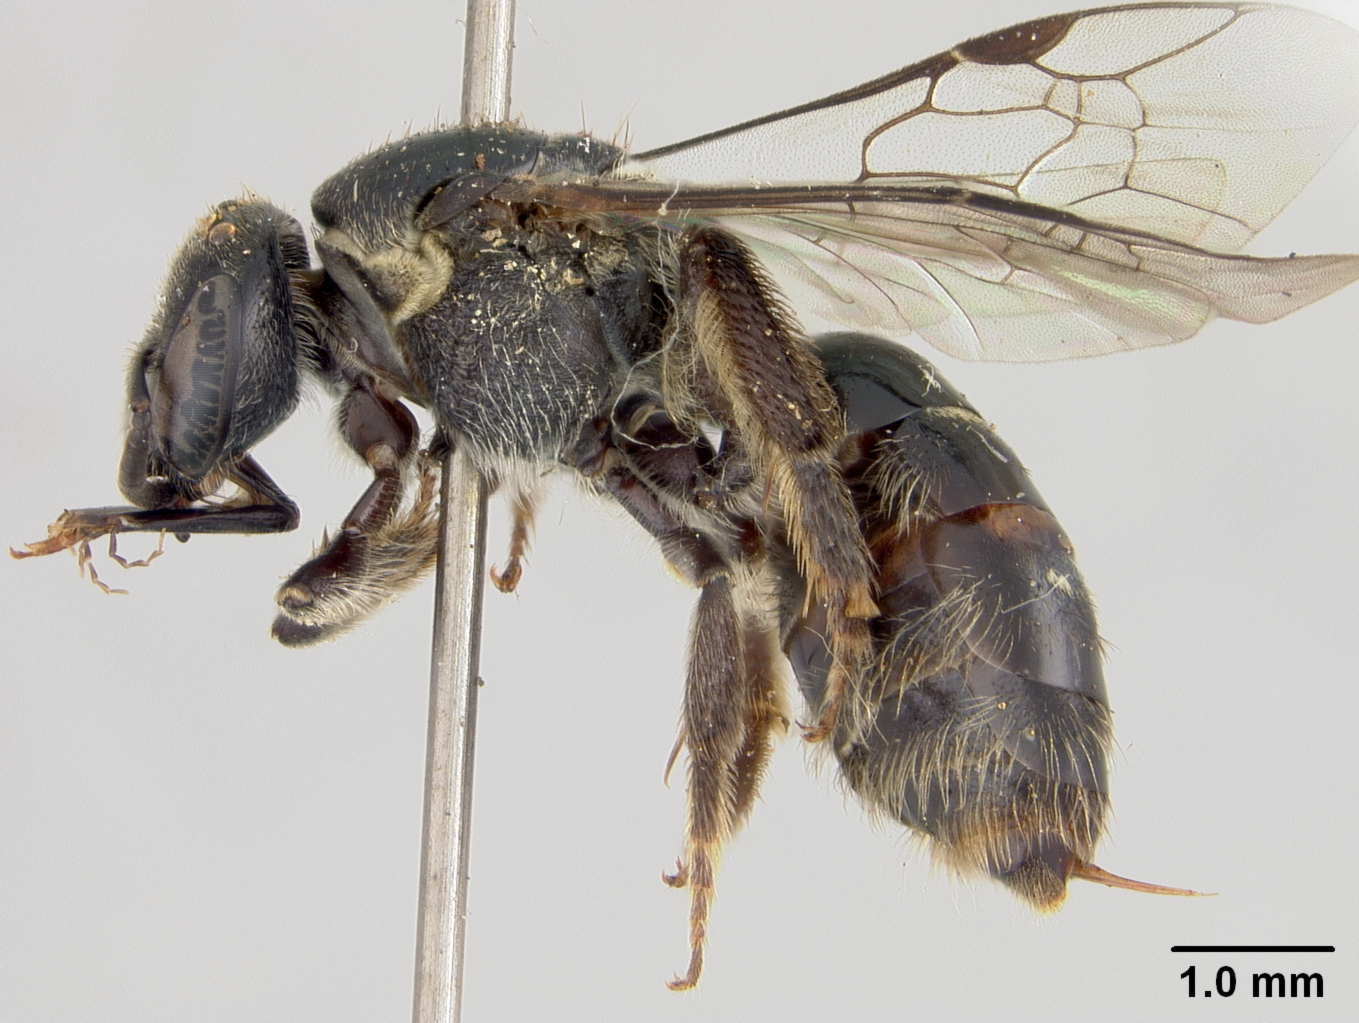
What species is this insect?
Halictus oligostictus
